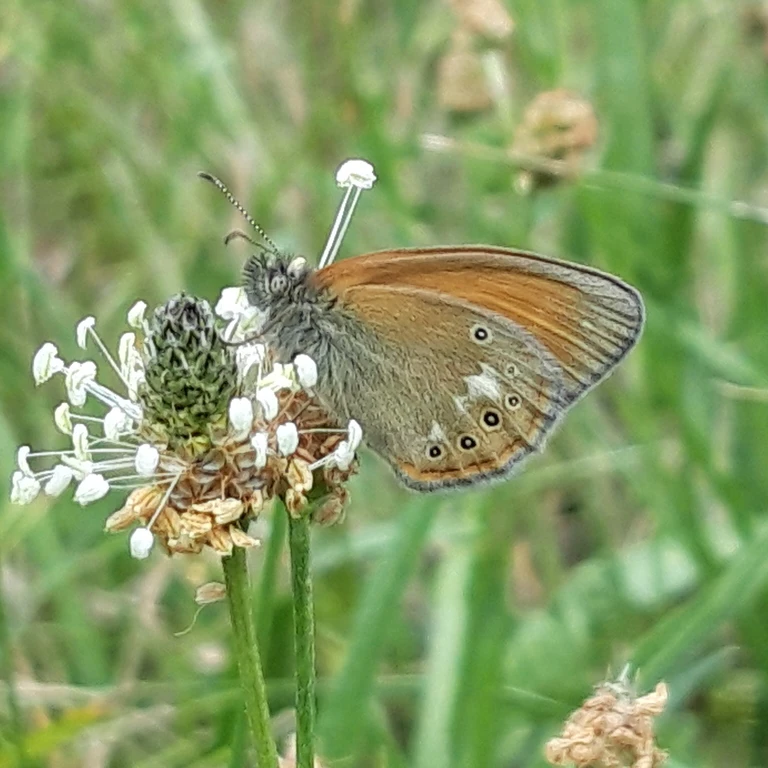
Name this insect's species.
Coenonympha glycerion (also Coenonympha iphis)
